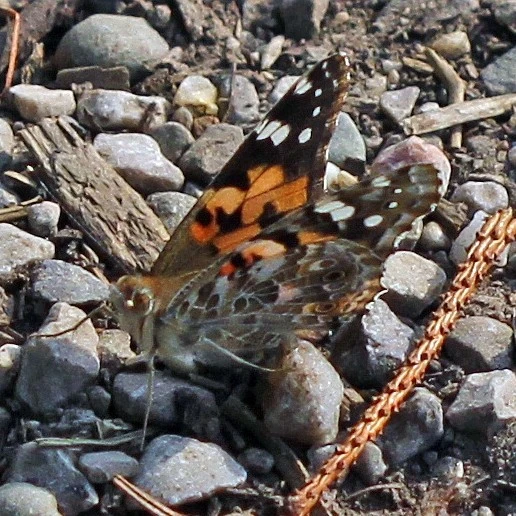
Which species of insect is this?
Vanessa cardui
